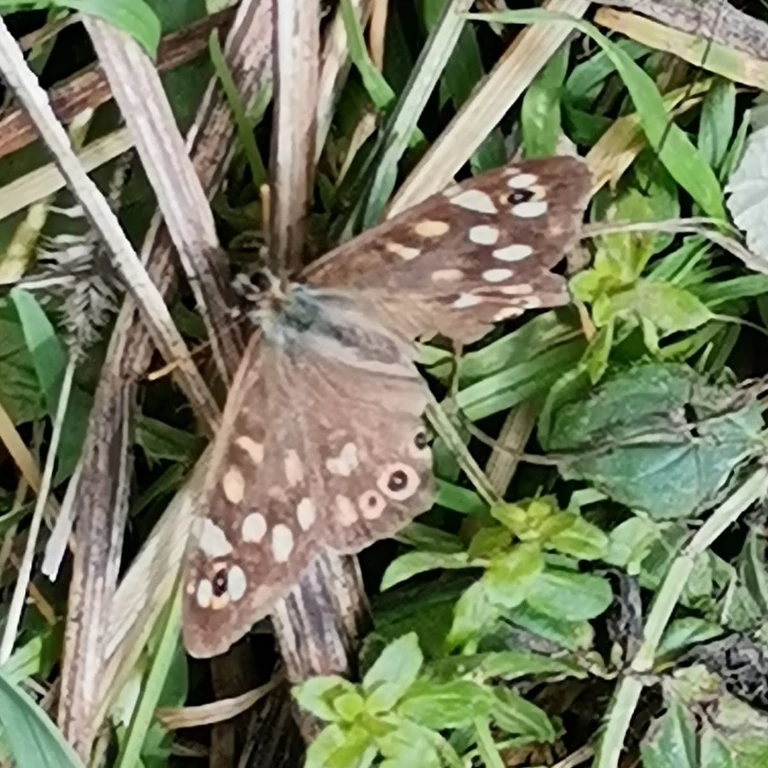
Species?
Pararge aegeria
